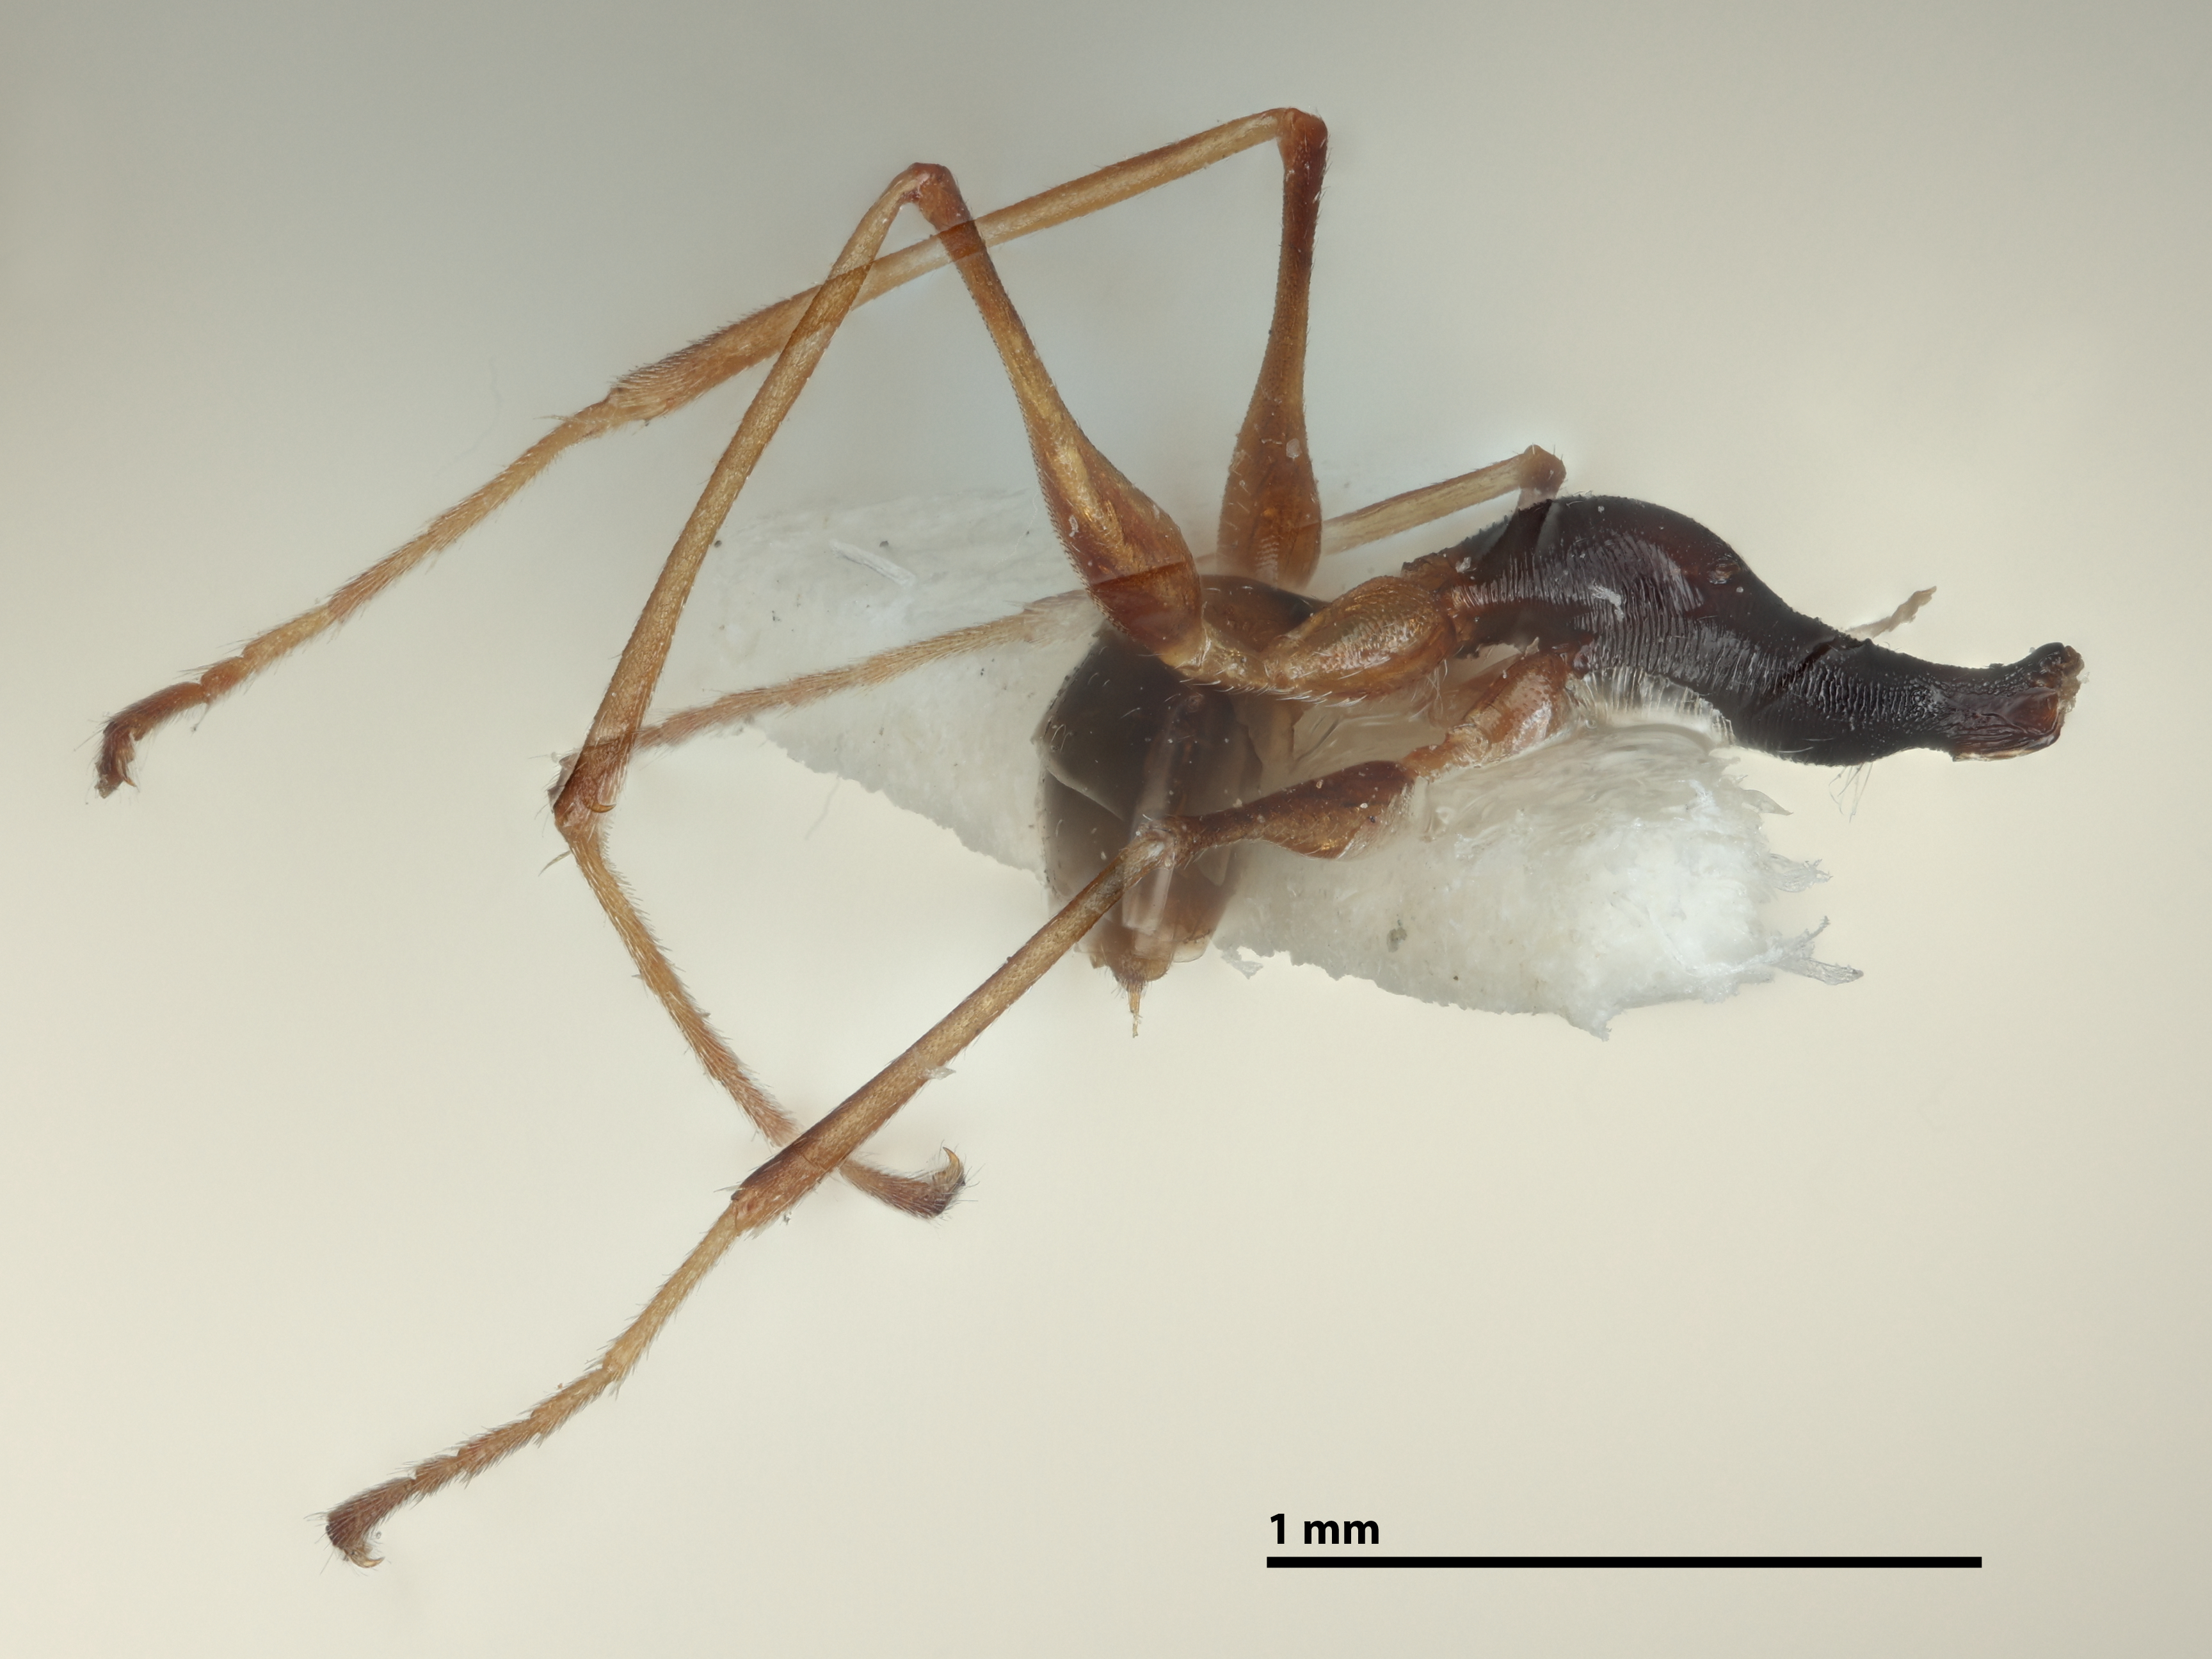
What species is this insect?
Pseudogonatopus sogatae
